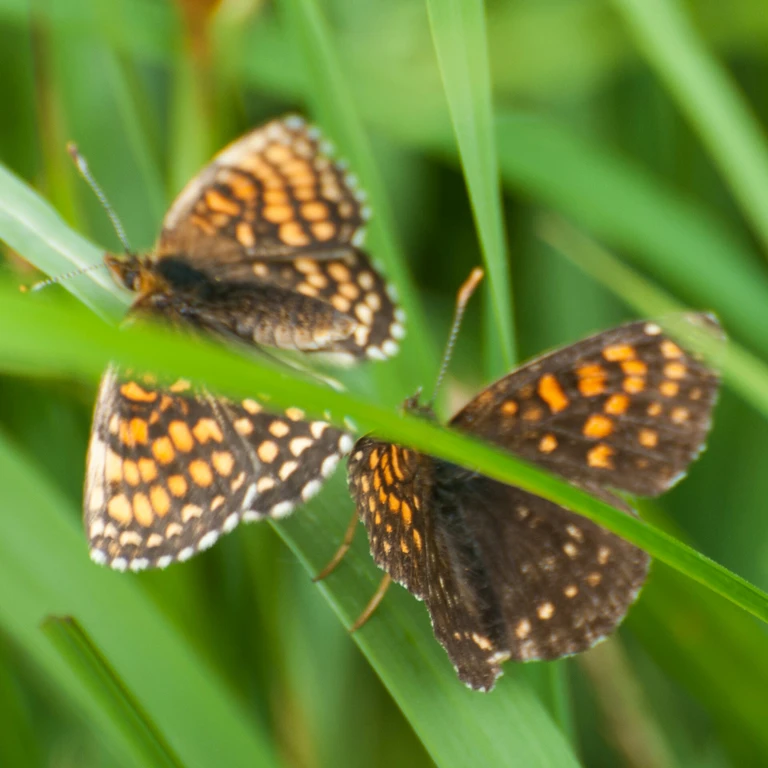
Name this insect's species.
Melitaea diamina
